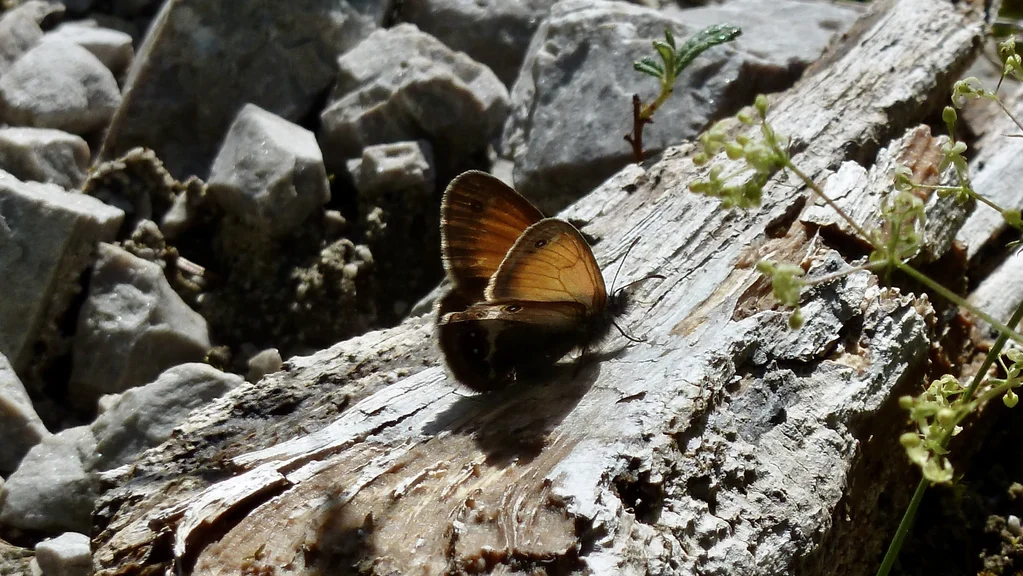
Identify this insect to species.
Coenonympha arcania
